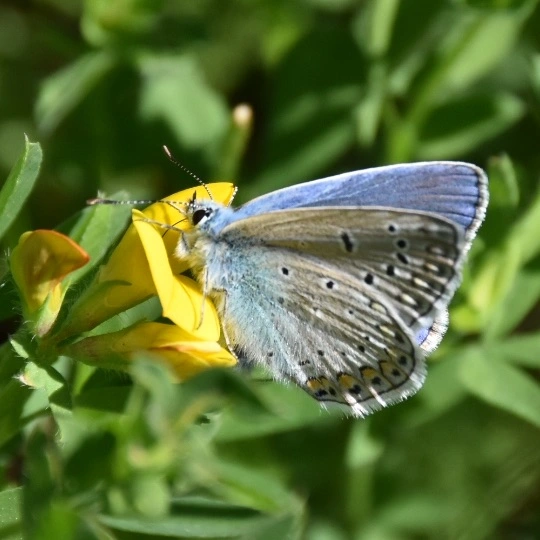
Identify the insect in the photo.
Polyommatus icarus
